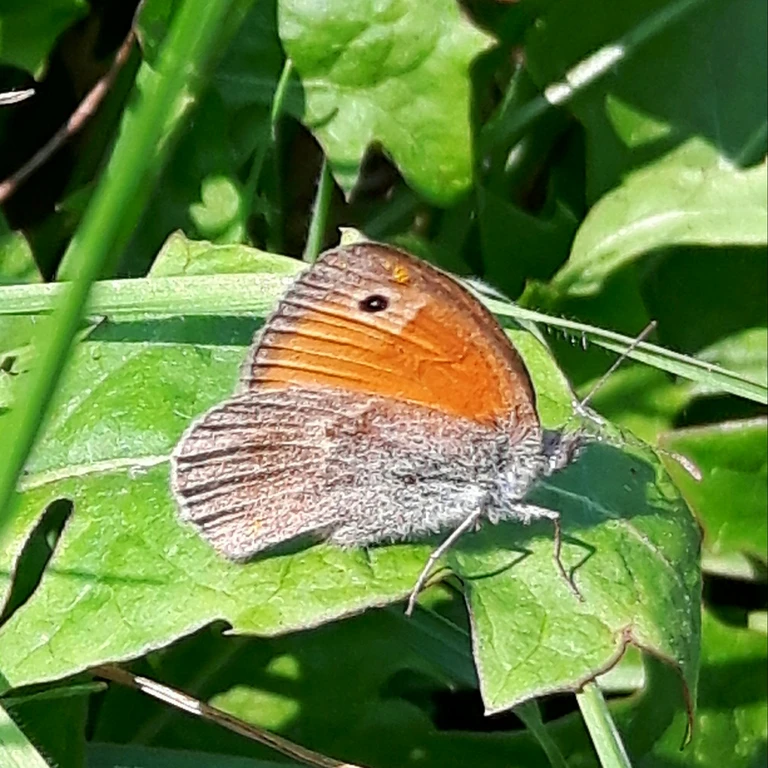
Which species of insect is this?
Coenonympha pamphilus
